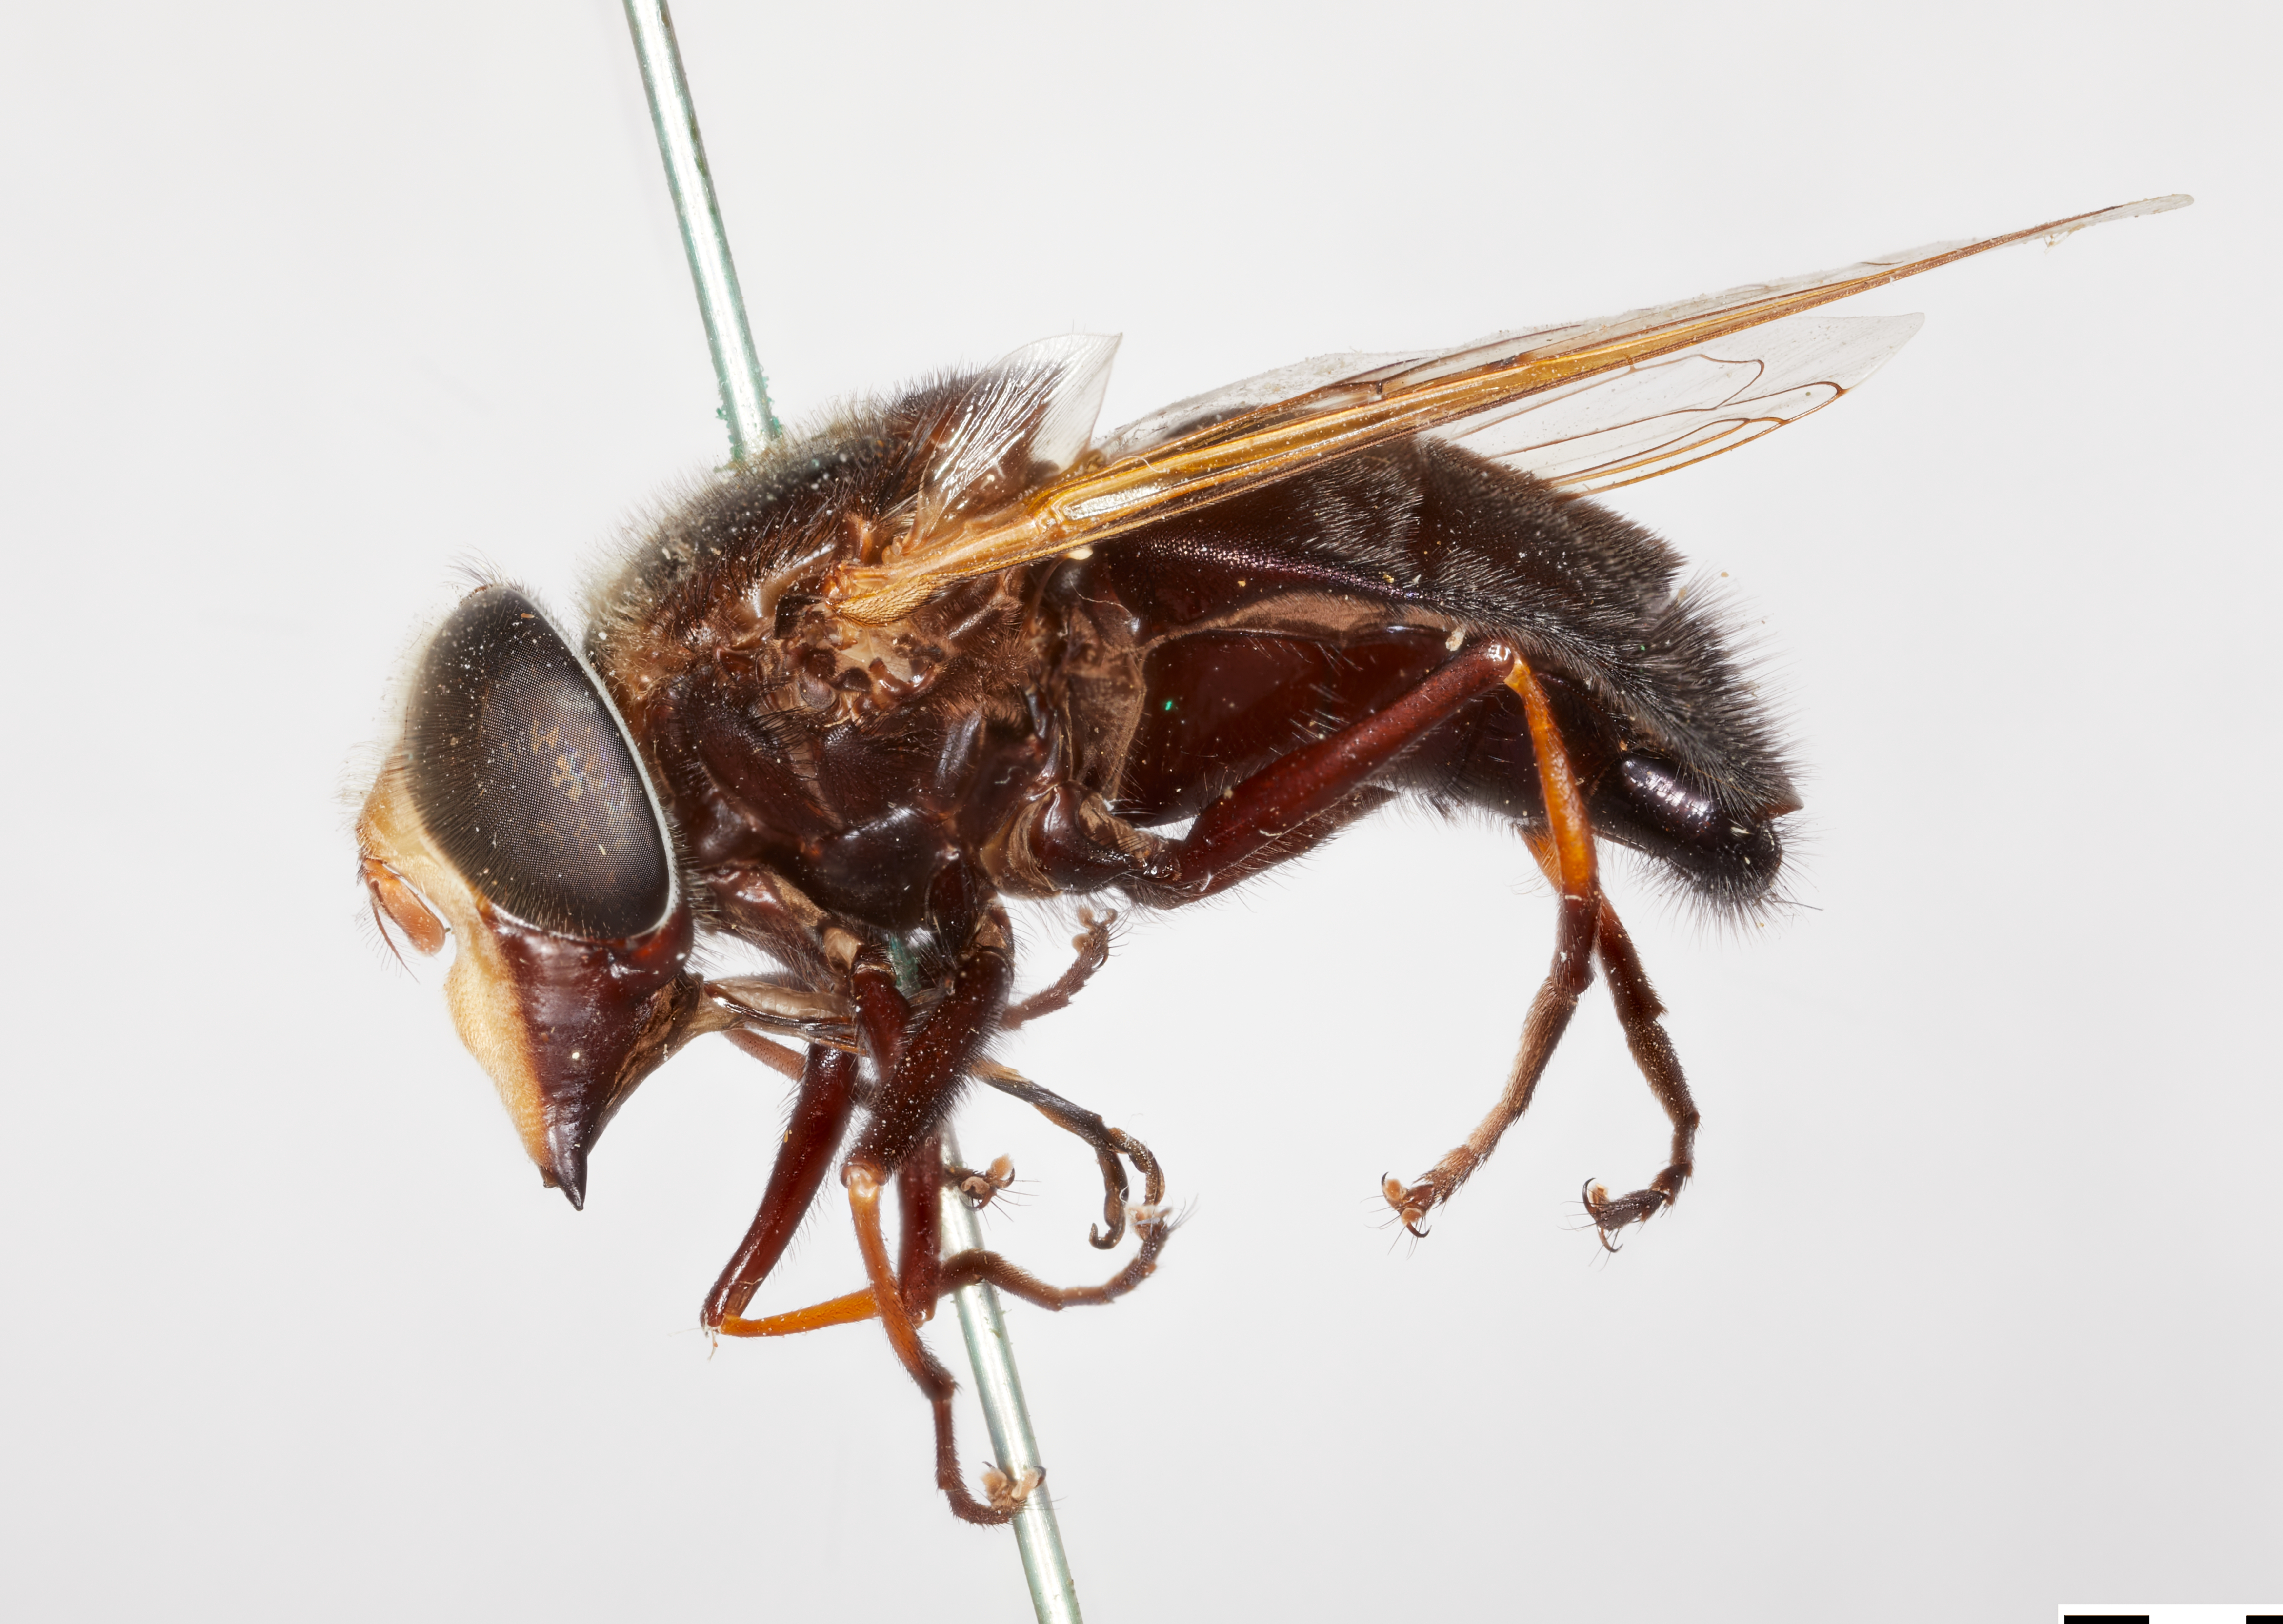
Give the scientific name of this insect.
Volucella eugenia
